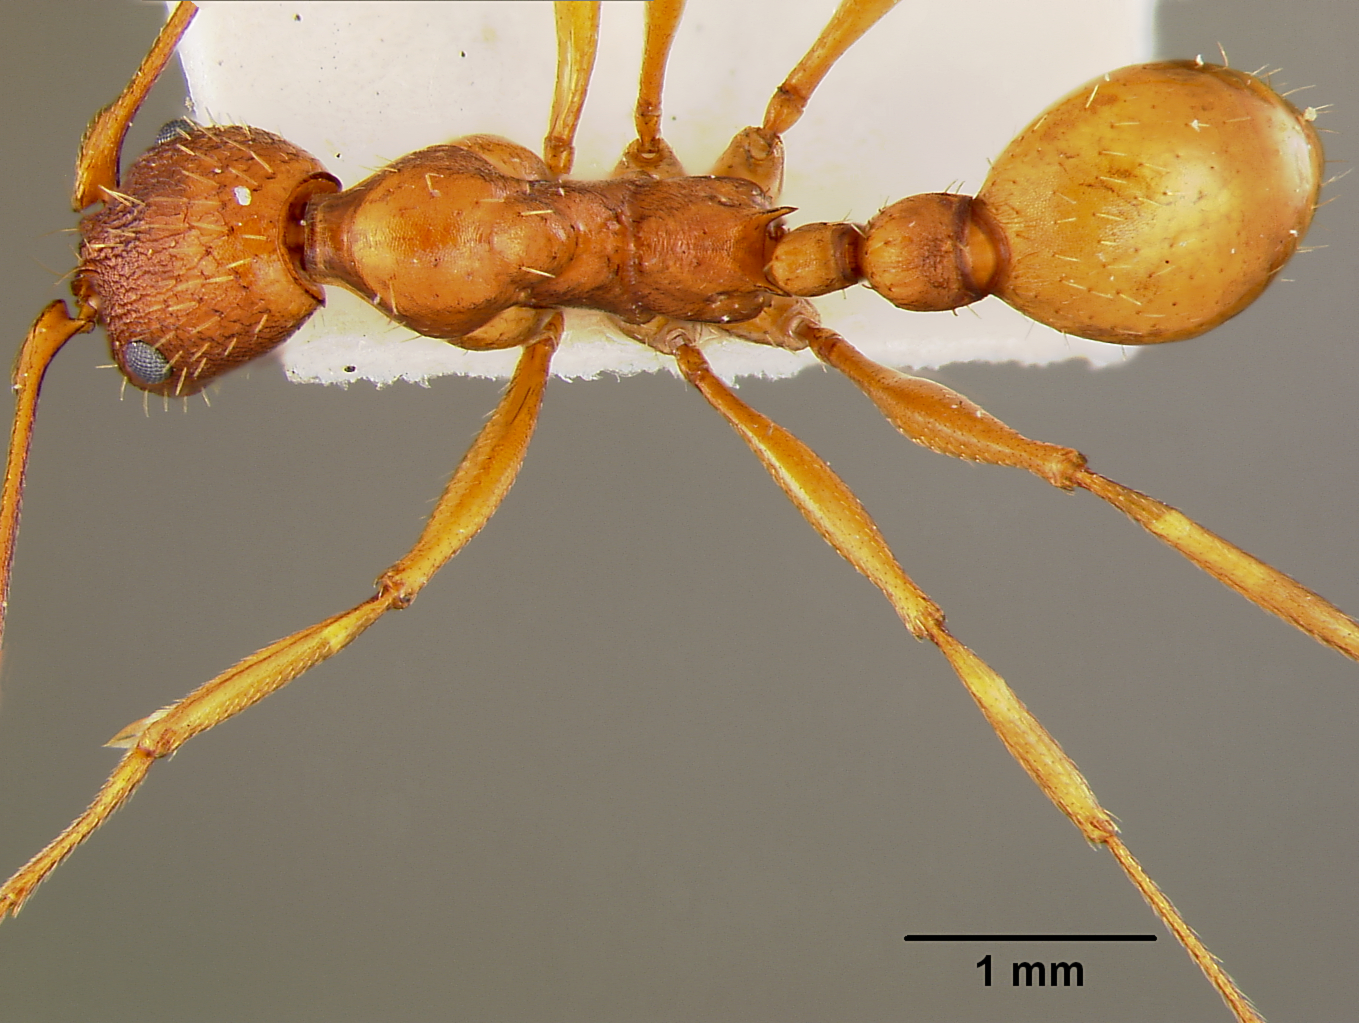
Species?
Aphaenogaster treatae
